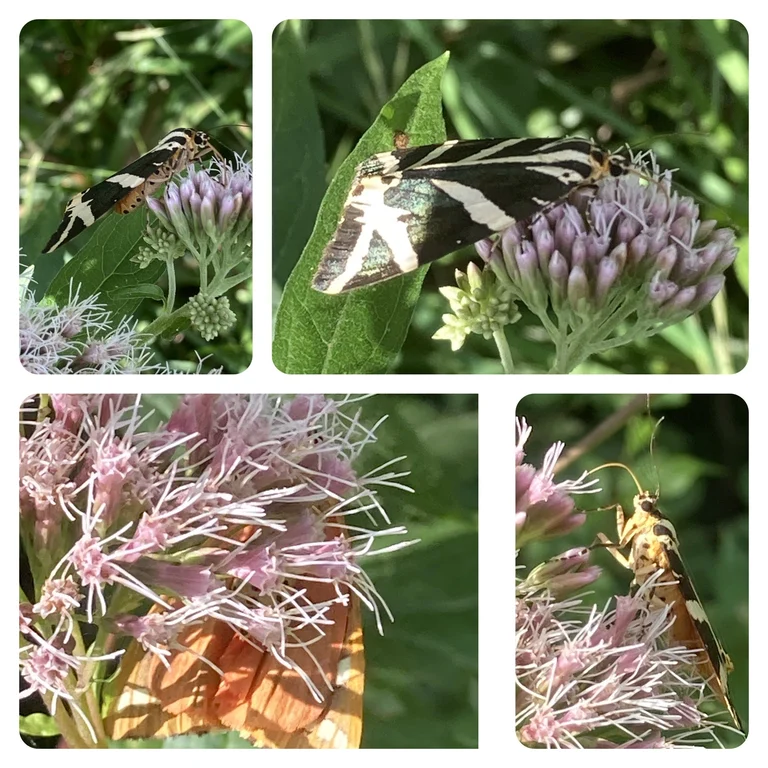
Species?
Euplagia quadripunctaria
